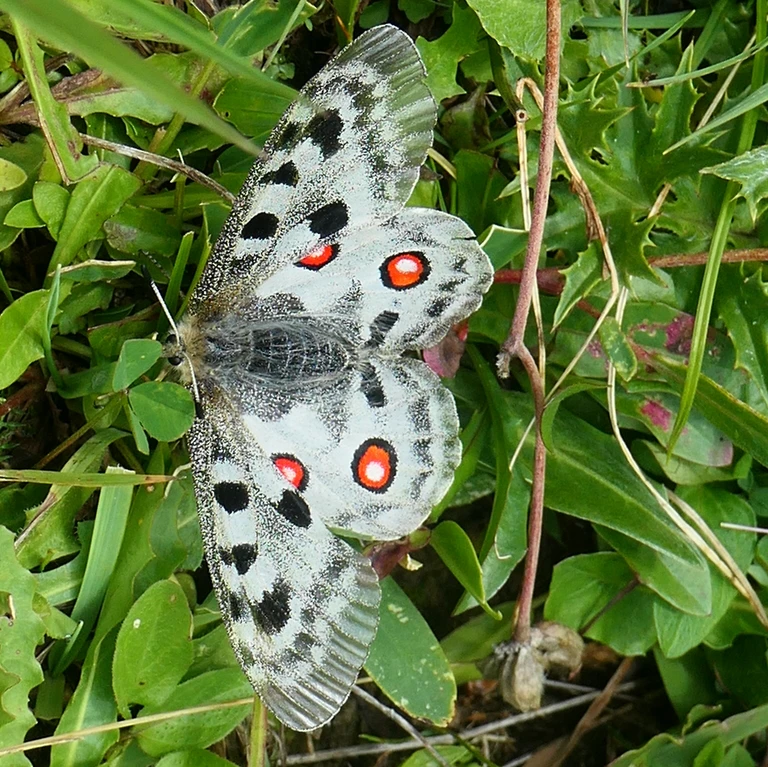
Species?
Parnassius apollo
